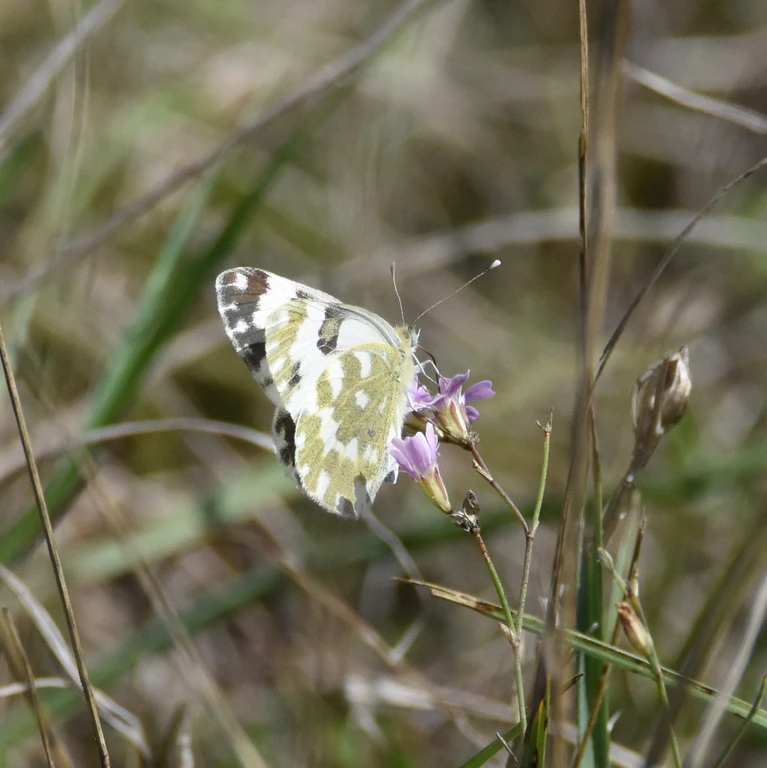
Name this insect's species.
Pontia edusa
